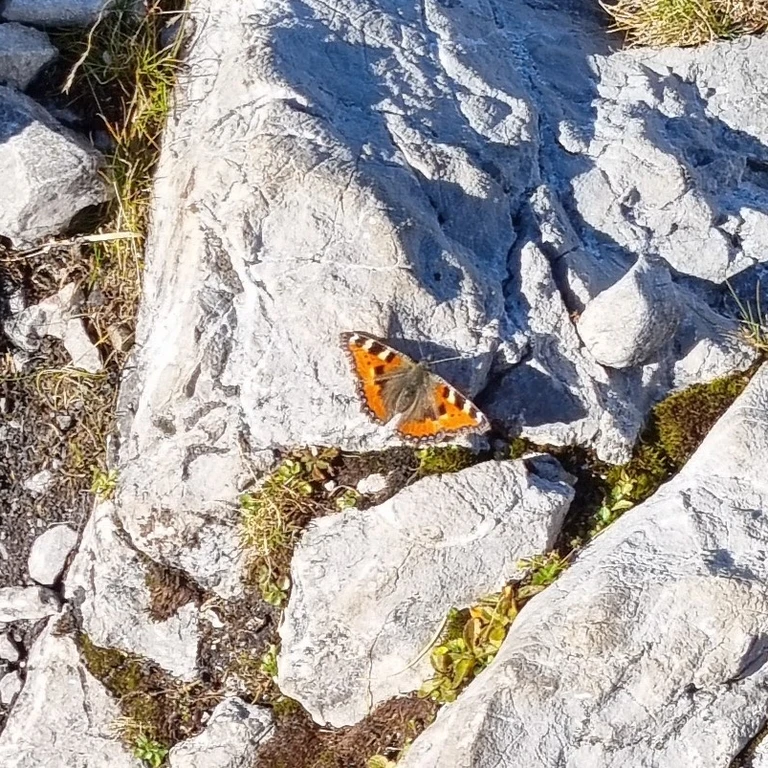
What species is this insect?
Aglais urticae
